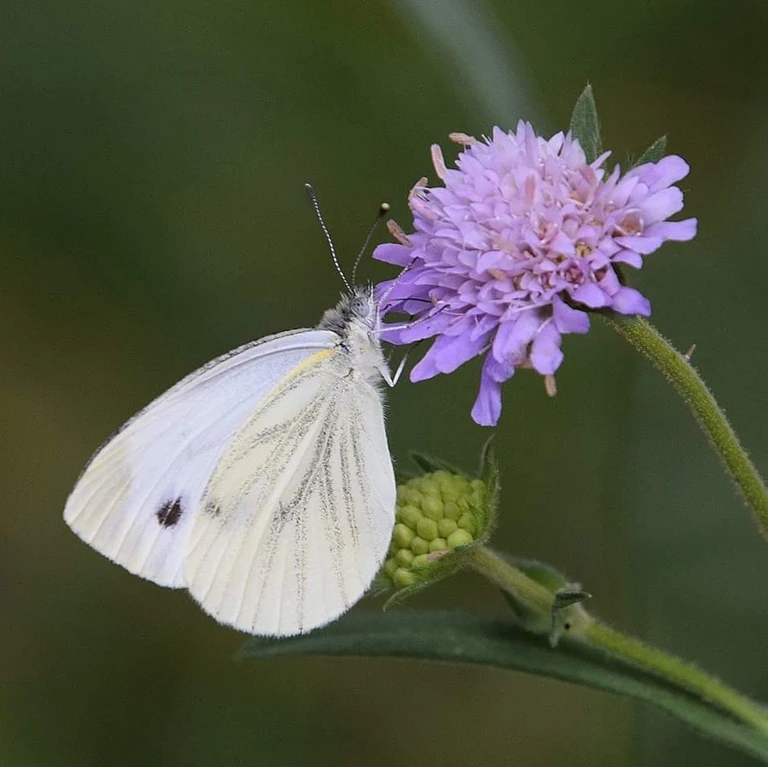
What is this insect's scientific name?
Pieris napi
